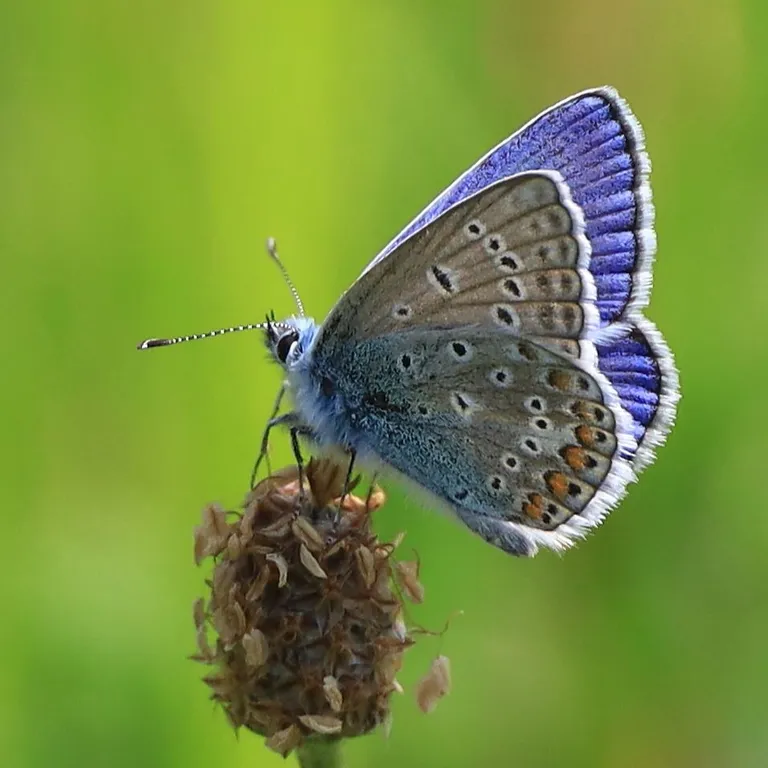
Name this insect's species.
Polyommatus icarus
